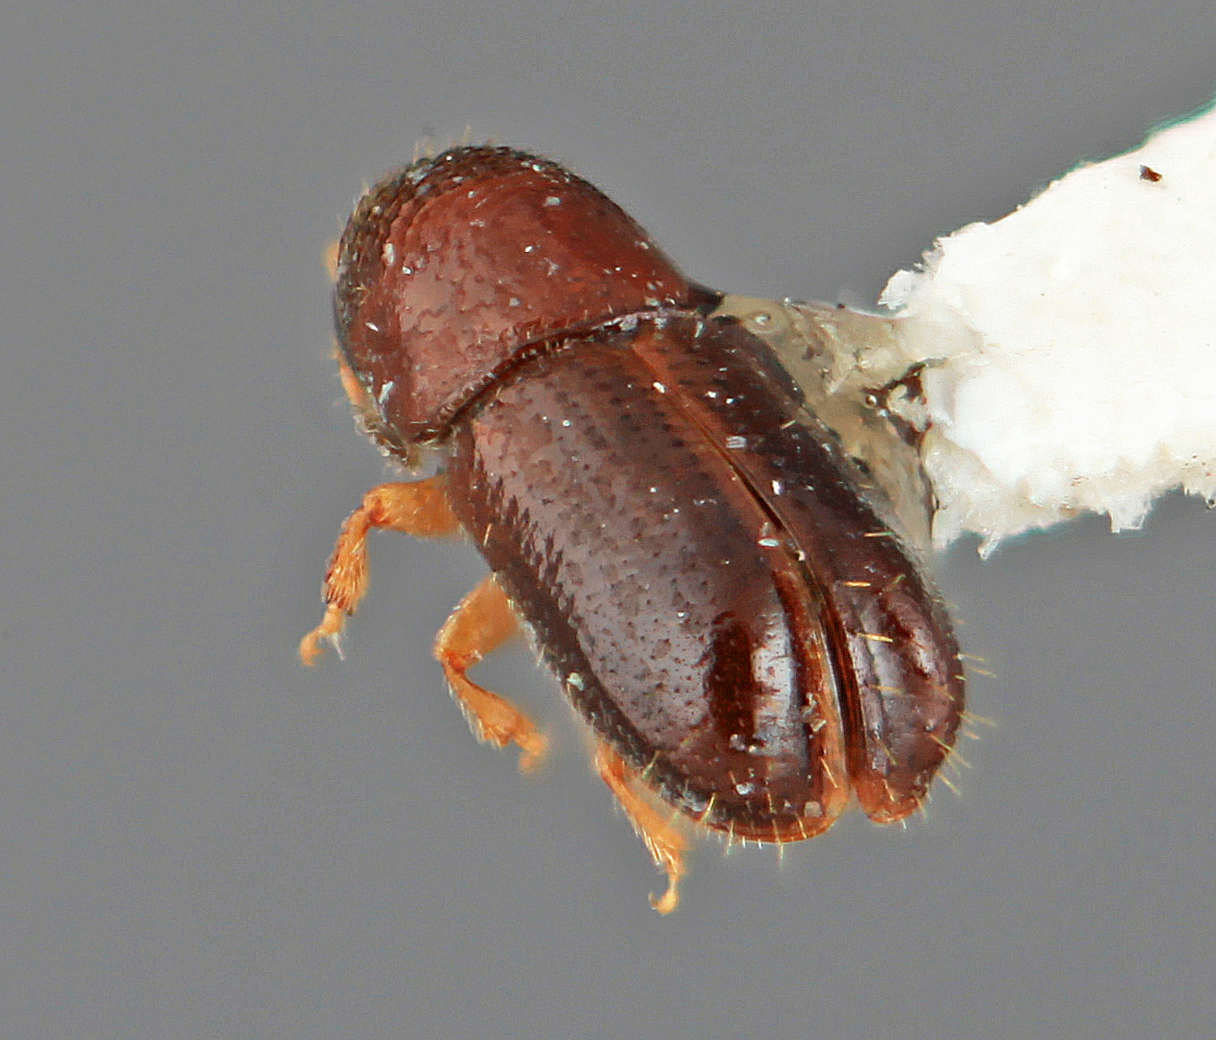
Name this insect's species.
Araptus vesculus
